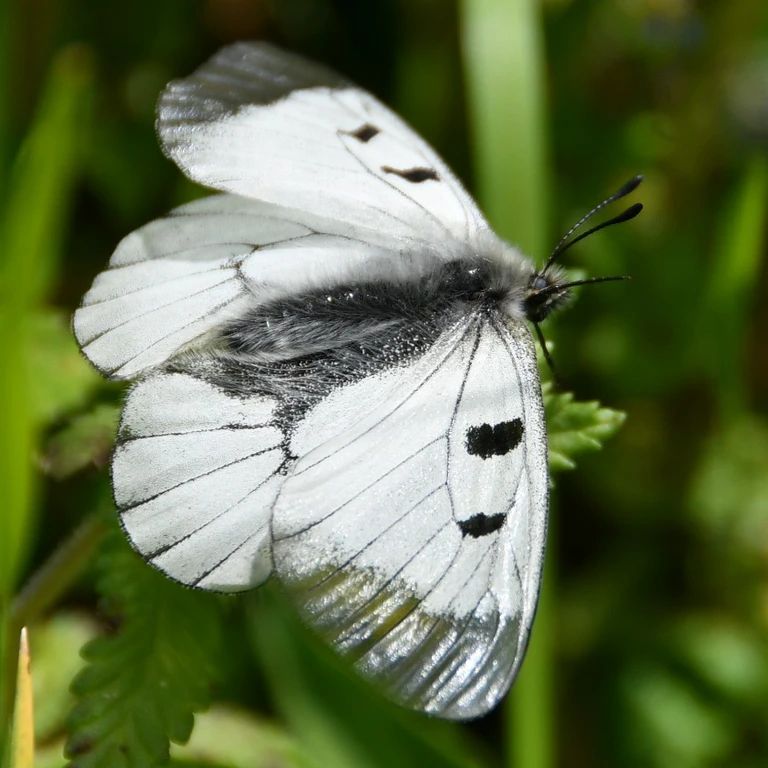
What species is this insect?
Parnassius mnemosyne
